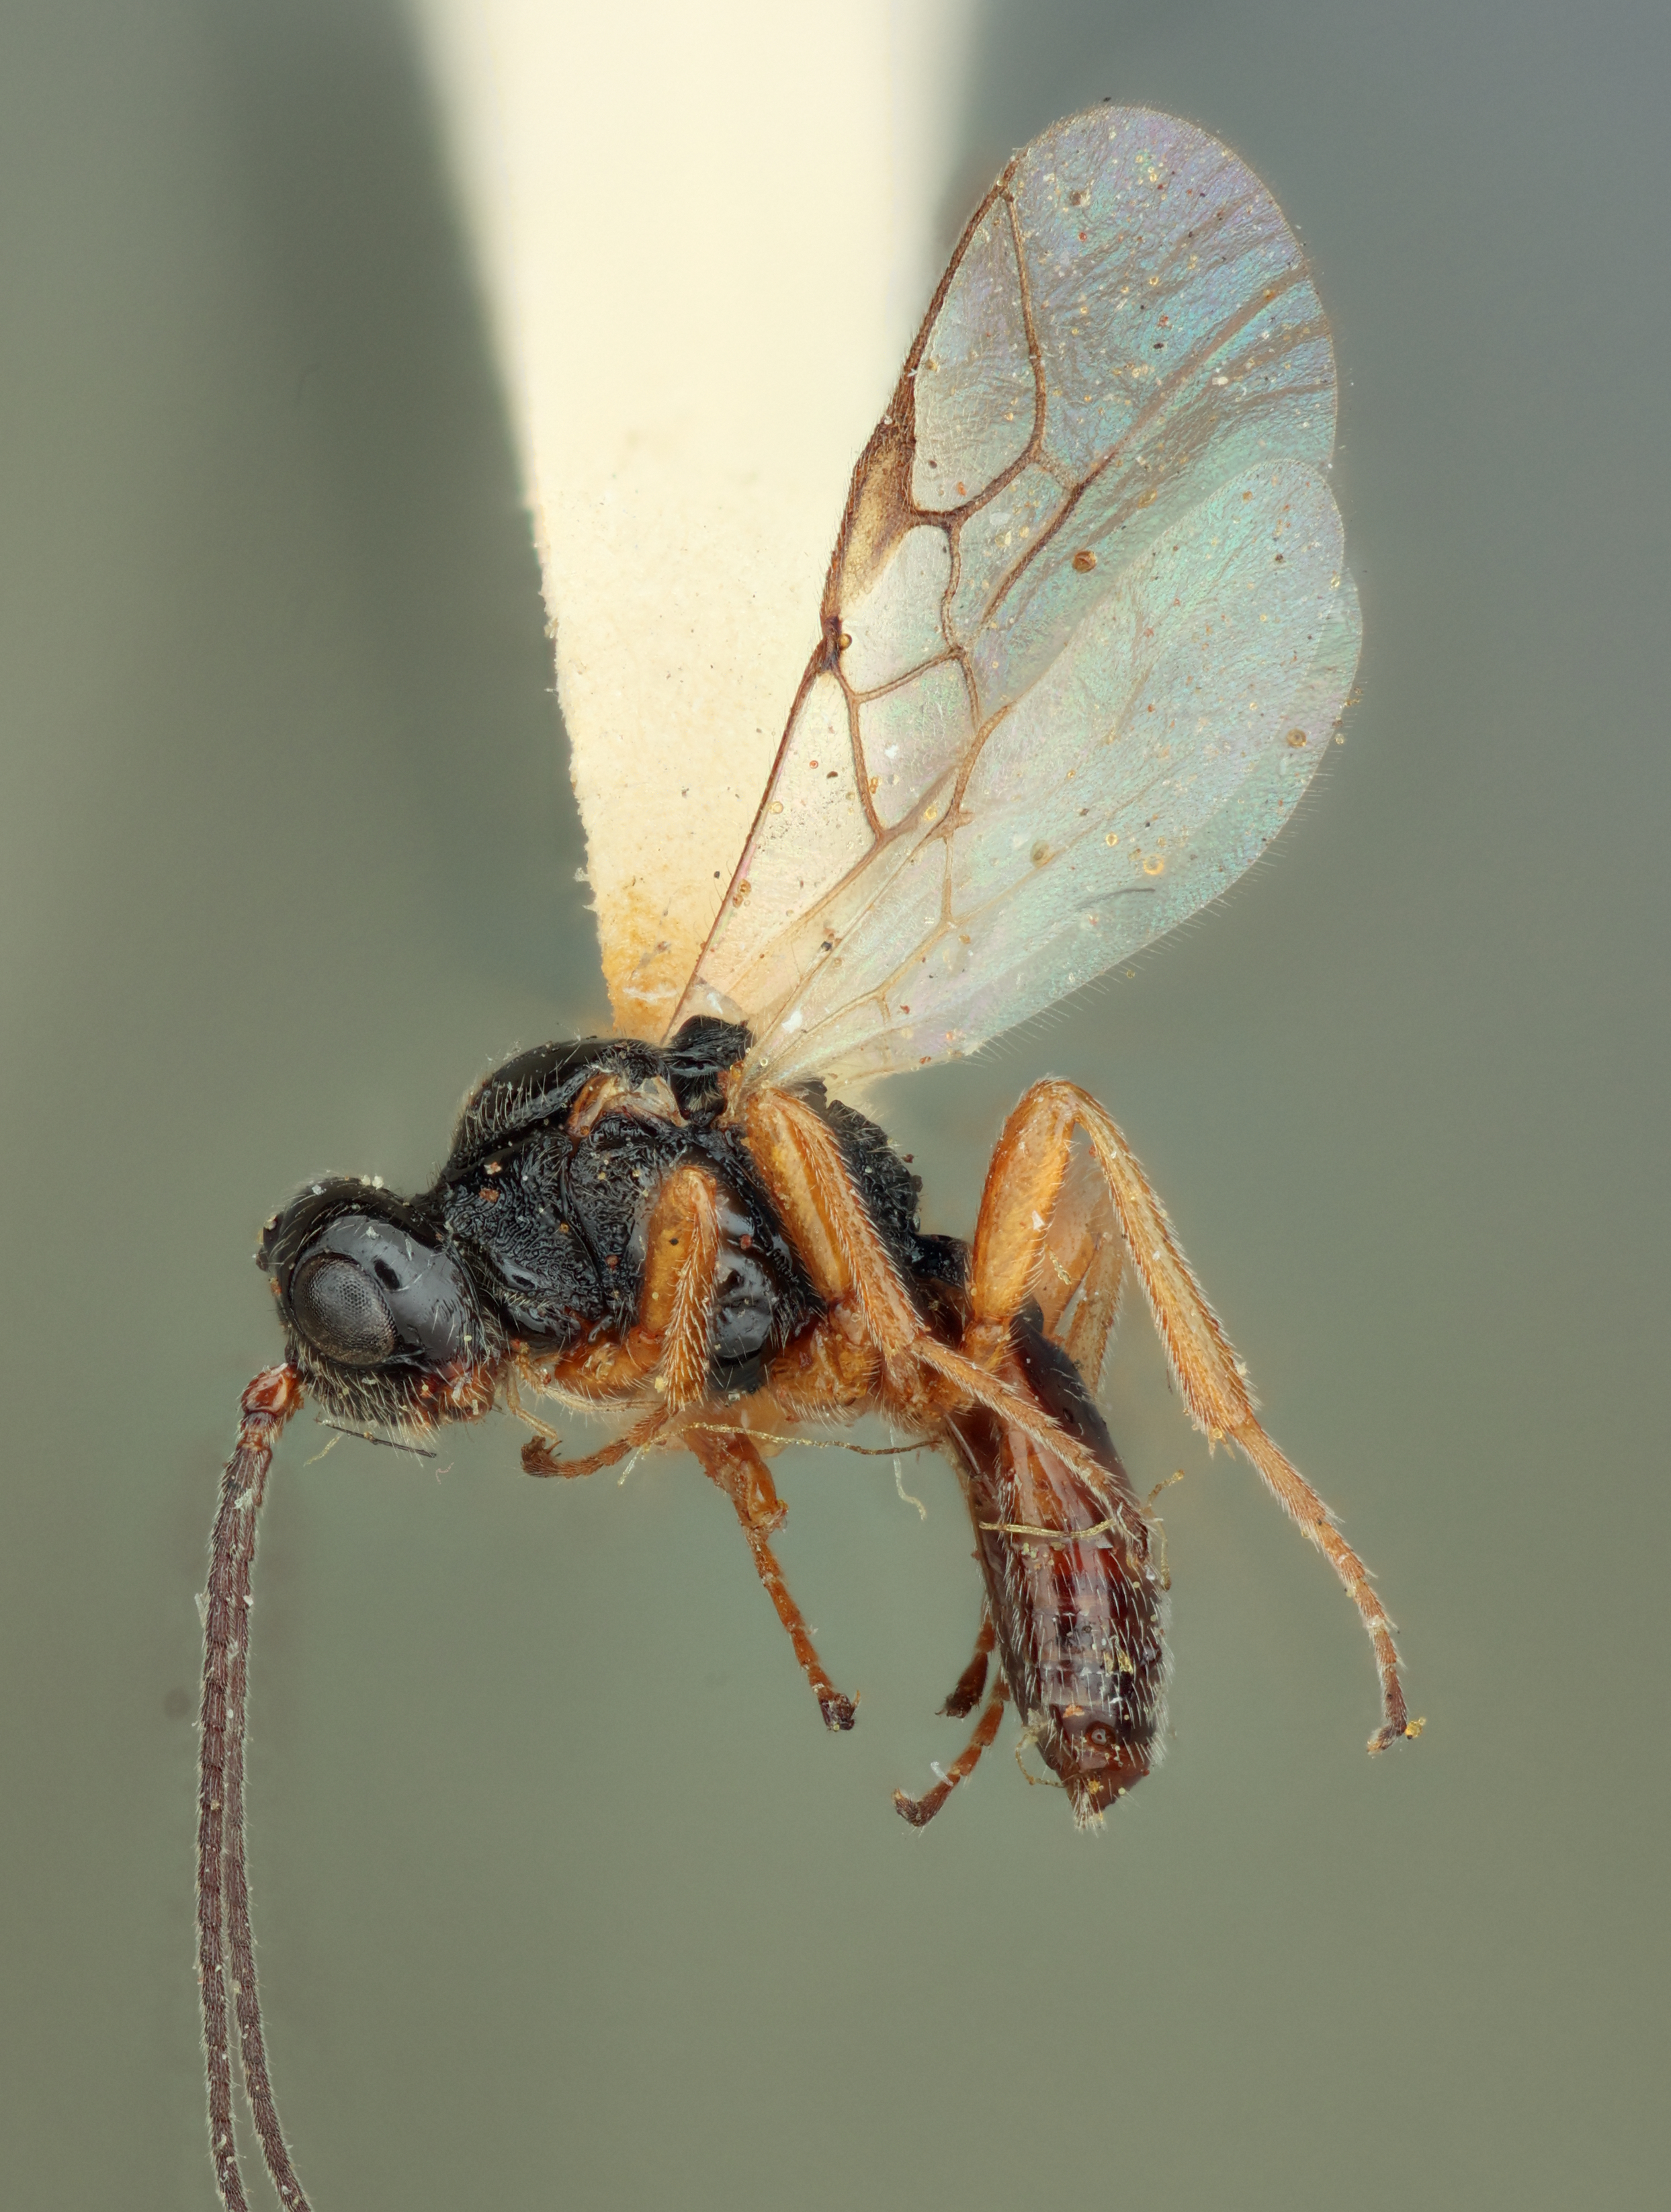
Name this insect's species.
Opius retractus
